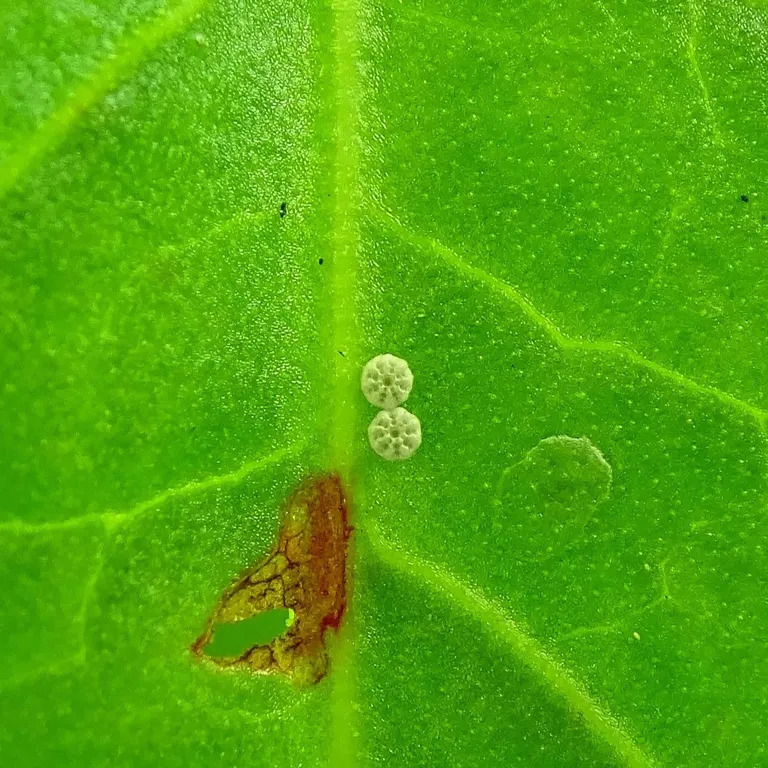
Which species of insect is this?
Lycaena dispar
